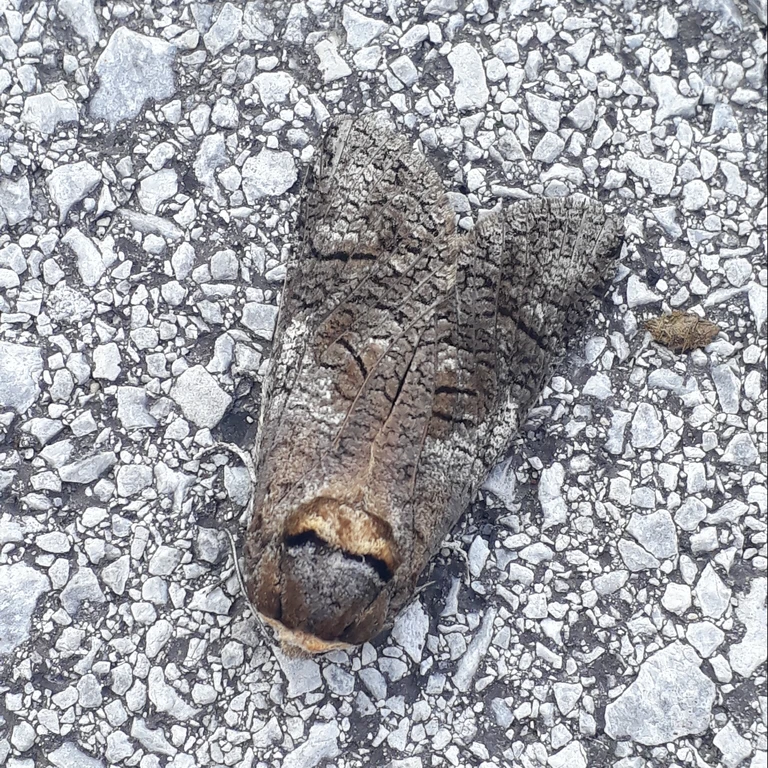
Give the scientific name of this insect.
Cossus cossus
